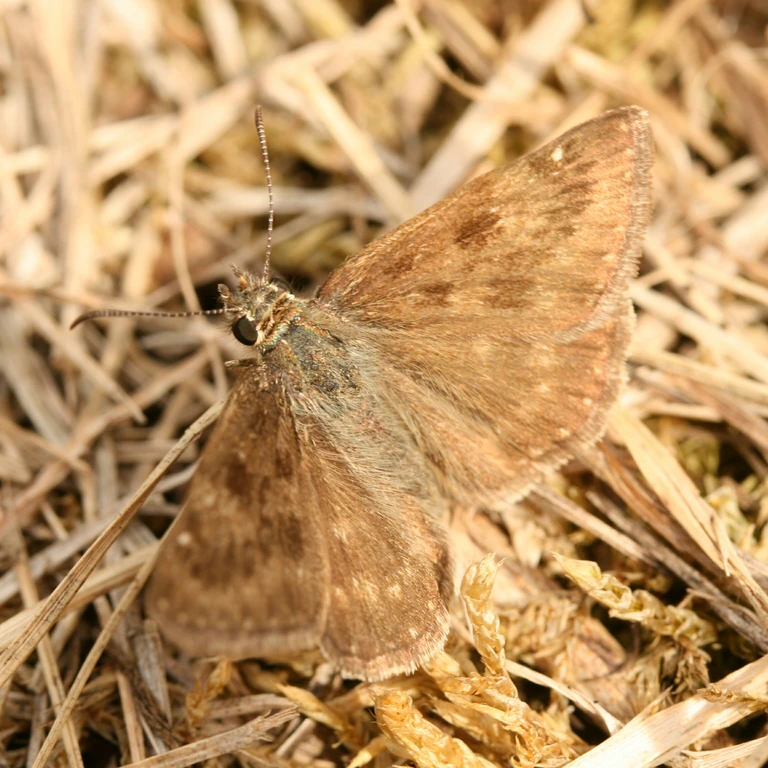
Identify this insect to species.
Erynnis tages
